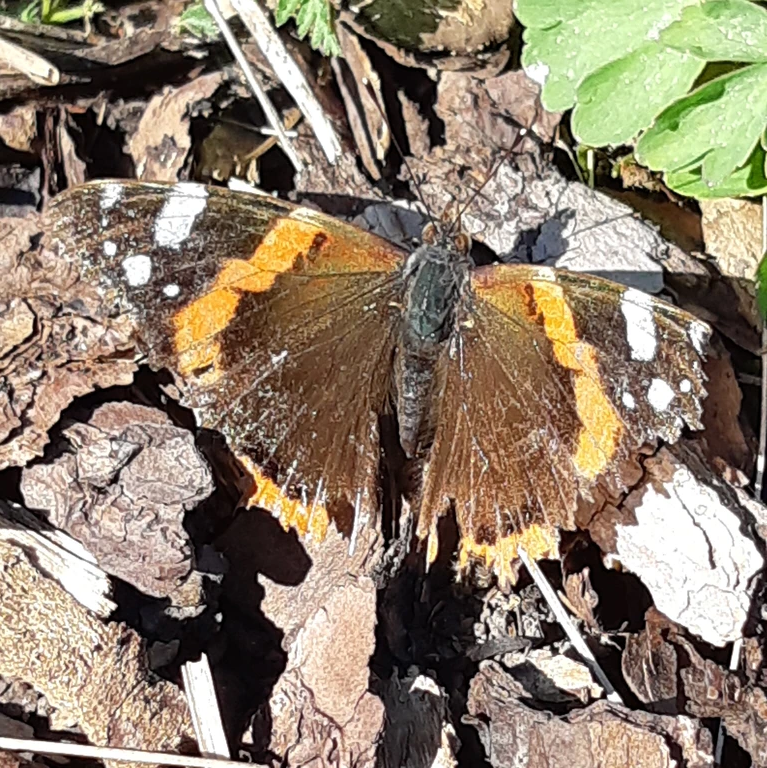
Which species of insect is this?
Vanessa atalanta
